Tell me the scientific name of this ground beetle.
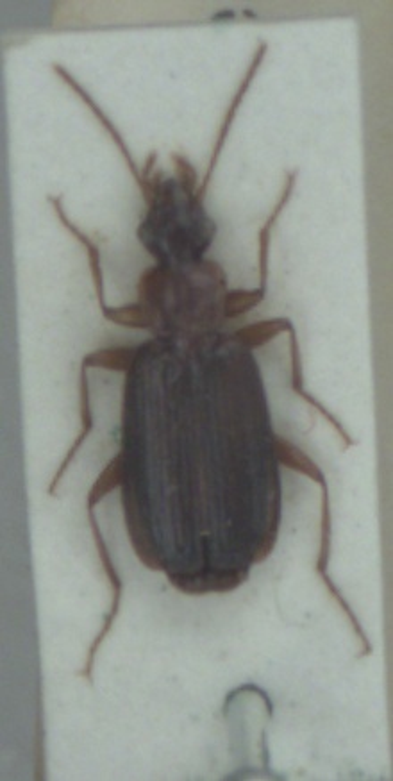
Dromius agilis
